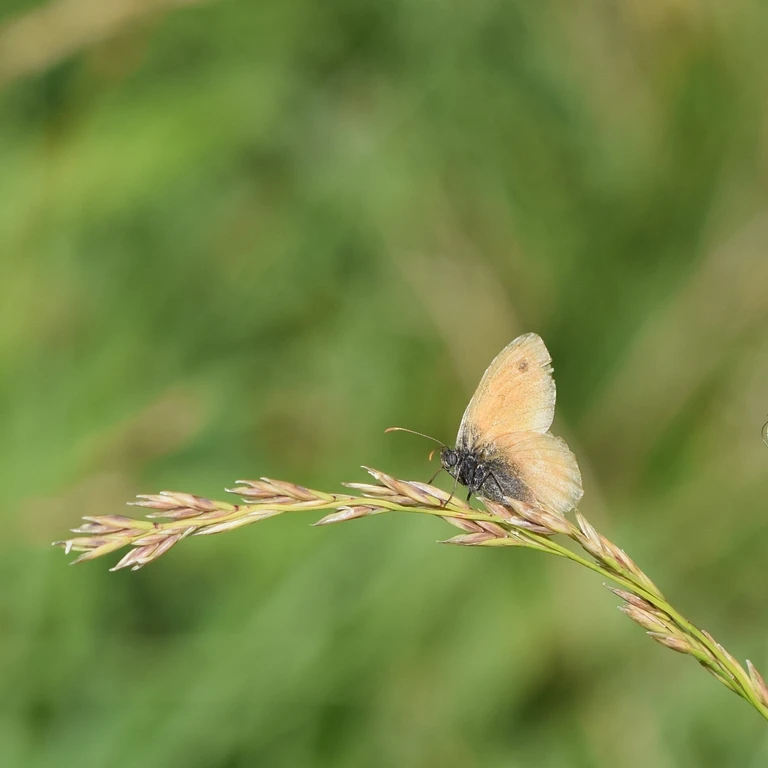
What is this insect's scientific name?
Coenonympha pamphilus
